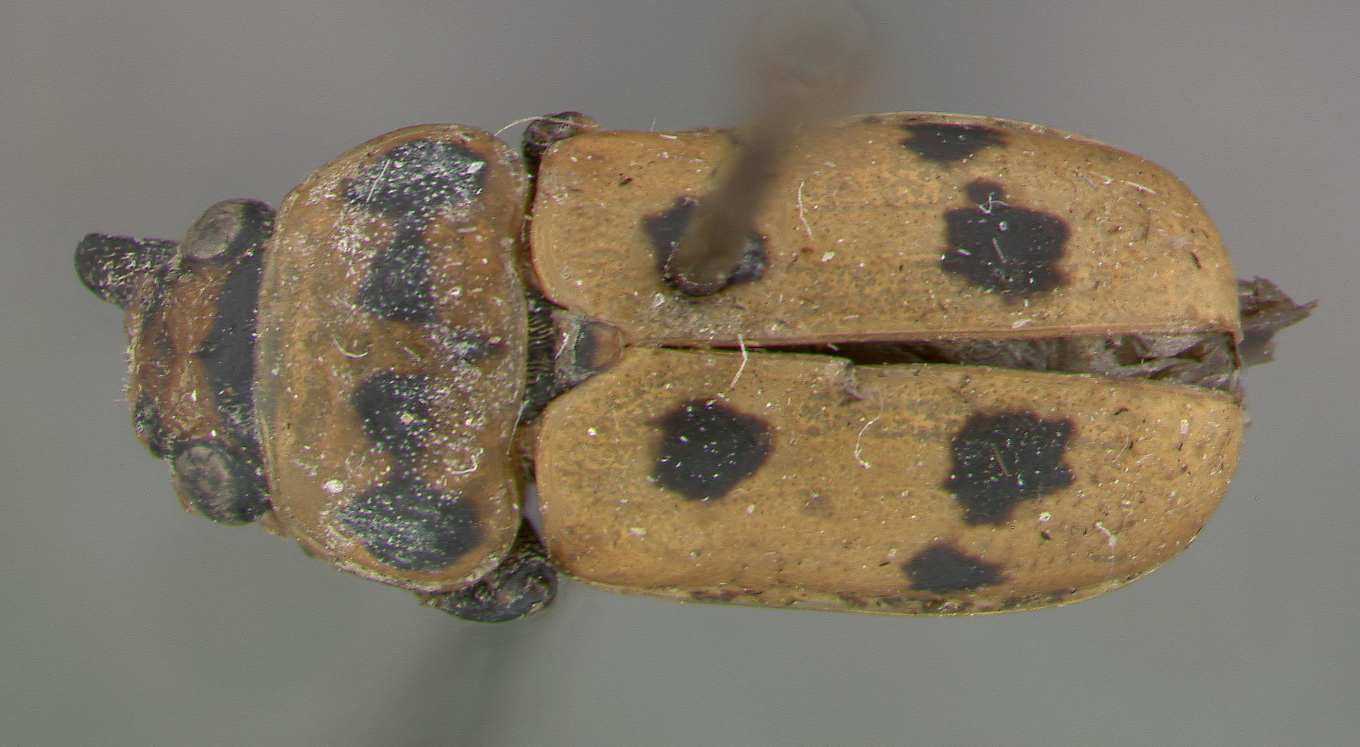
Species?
Anomoea rufifrons
